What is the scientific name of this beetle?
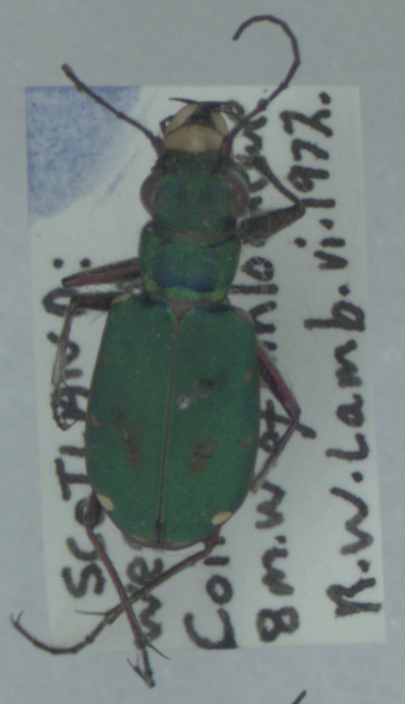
Cicindela campestris
